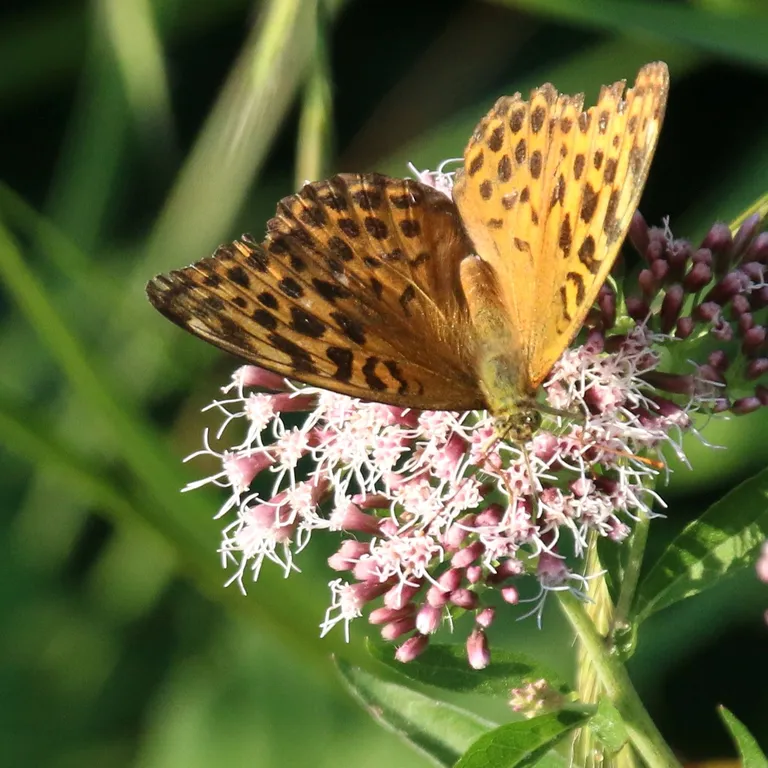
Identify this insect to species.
Argynnis paphia
